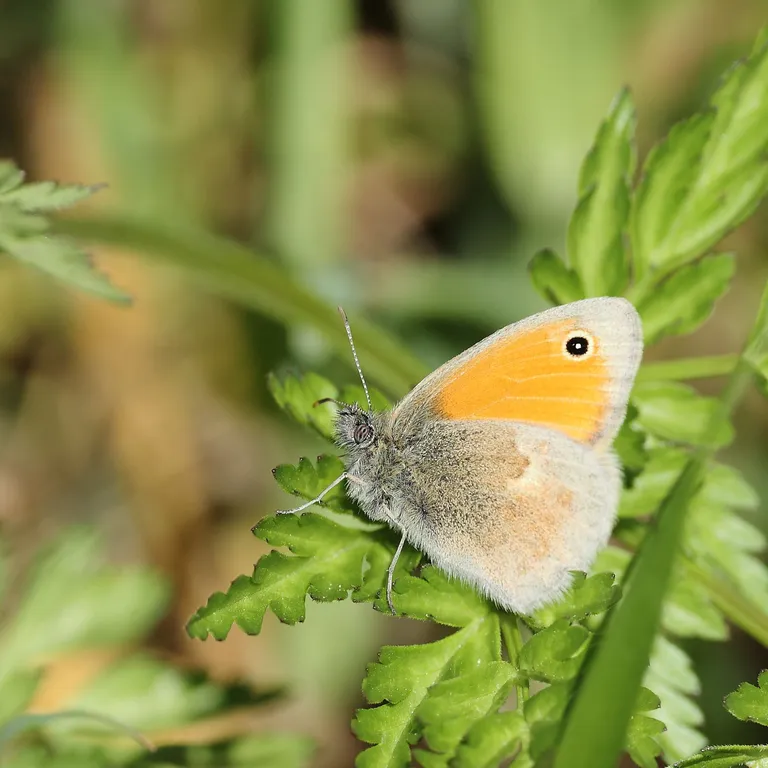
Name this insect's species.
Coenonympha pamphilus
